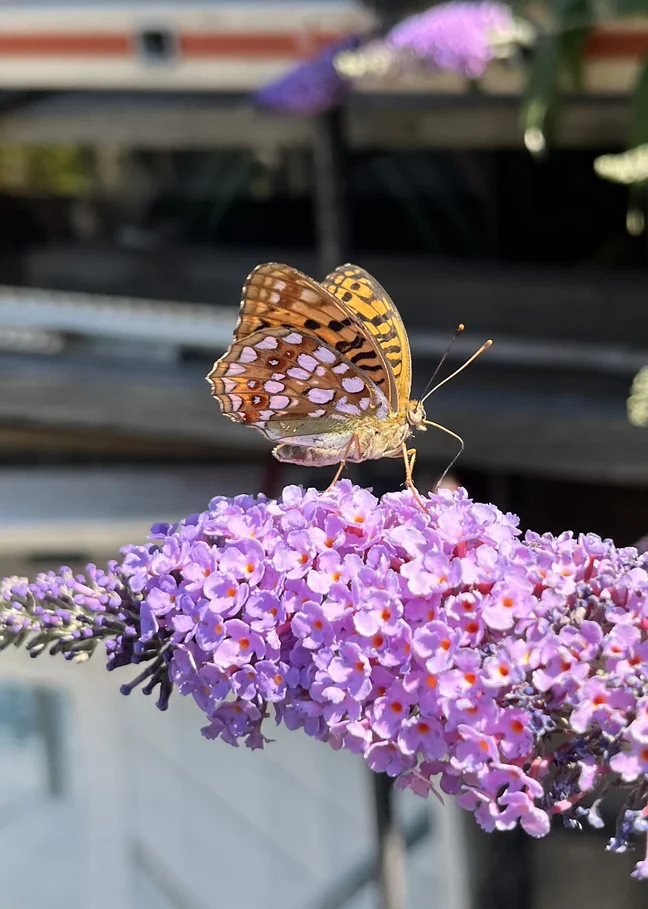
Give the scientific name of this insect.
Fabriciana adippe
